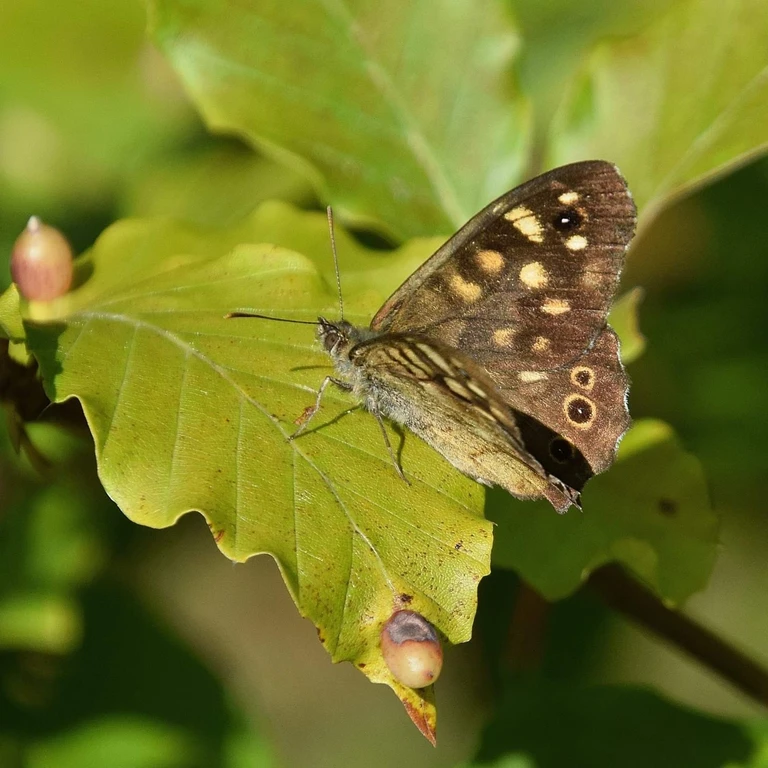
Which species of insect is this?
Pararge aegeria
